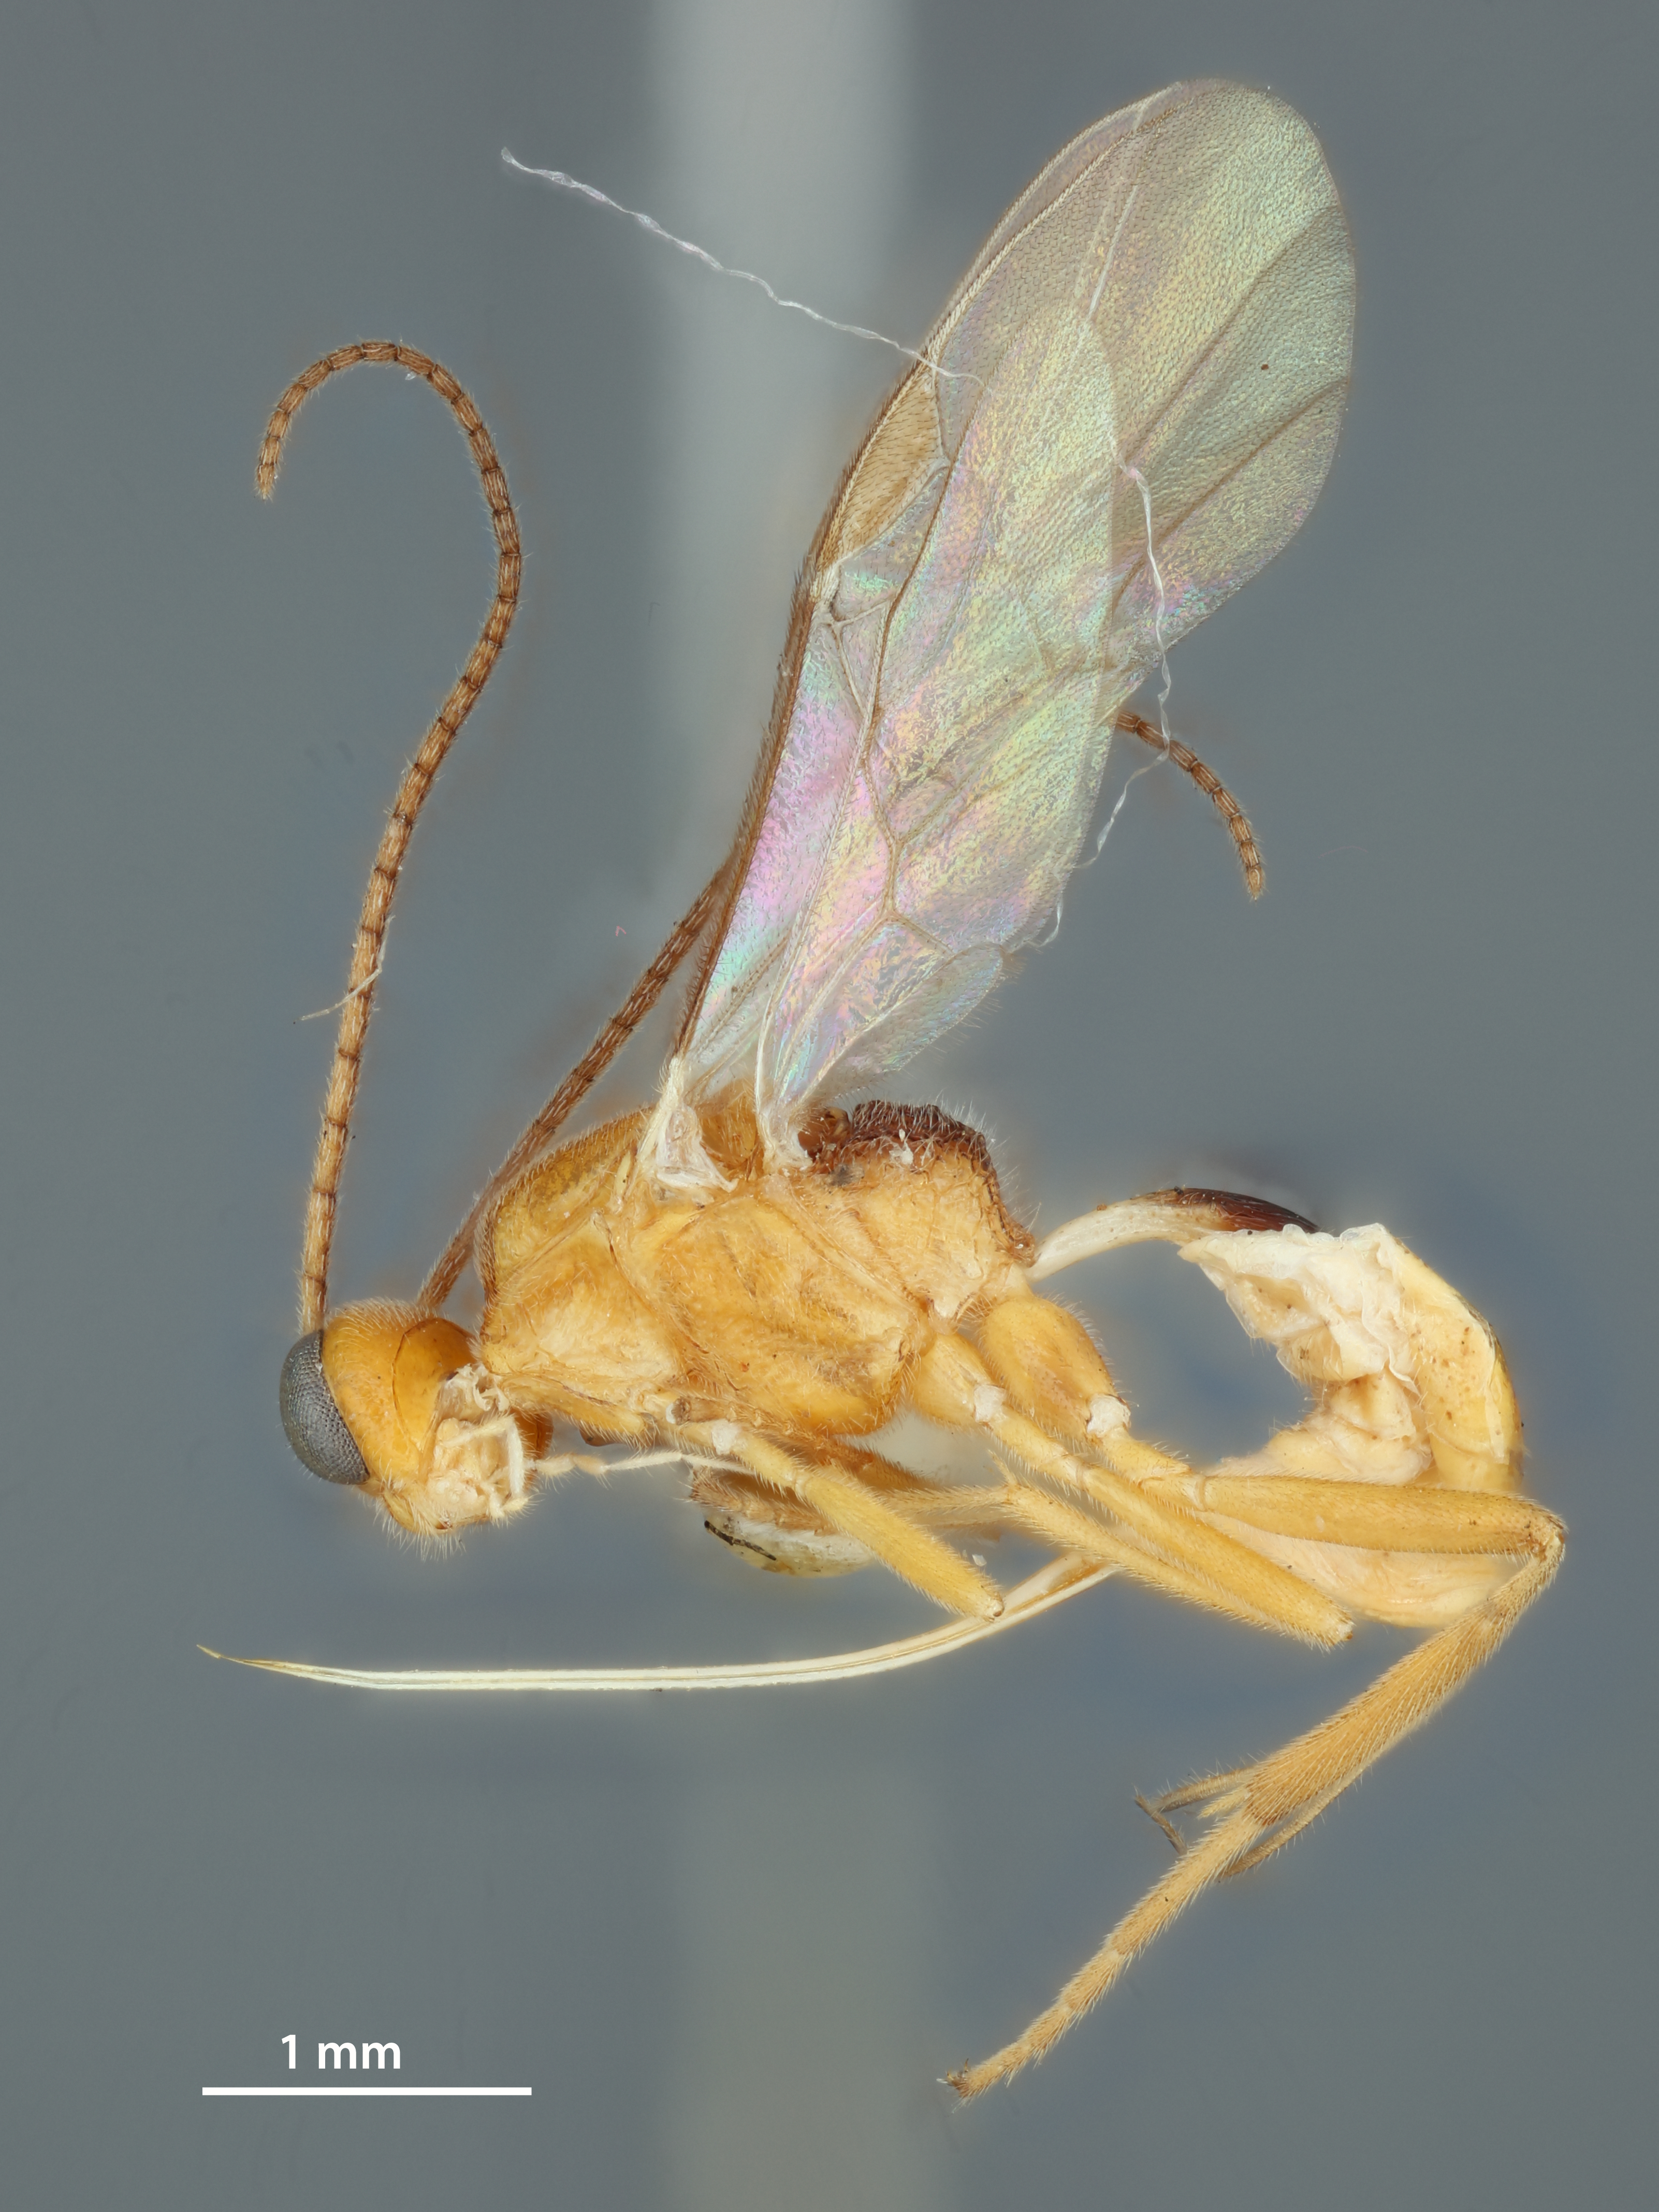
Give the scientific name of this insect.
Meteorus brownii
